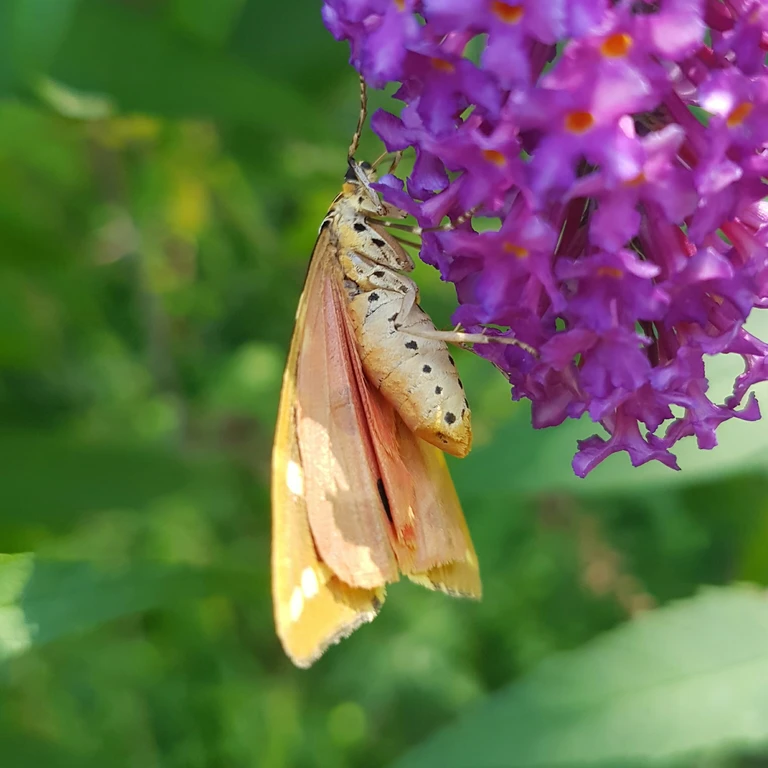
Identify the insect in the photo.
Euplagia quadripunctaria
